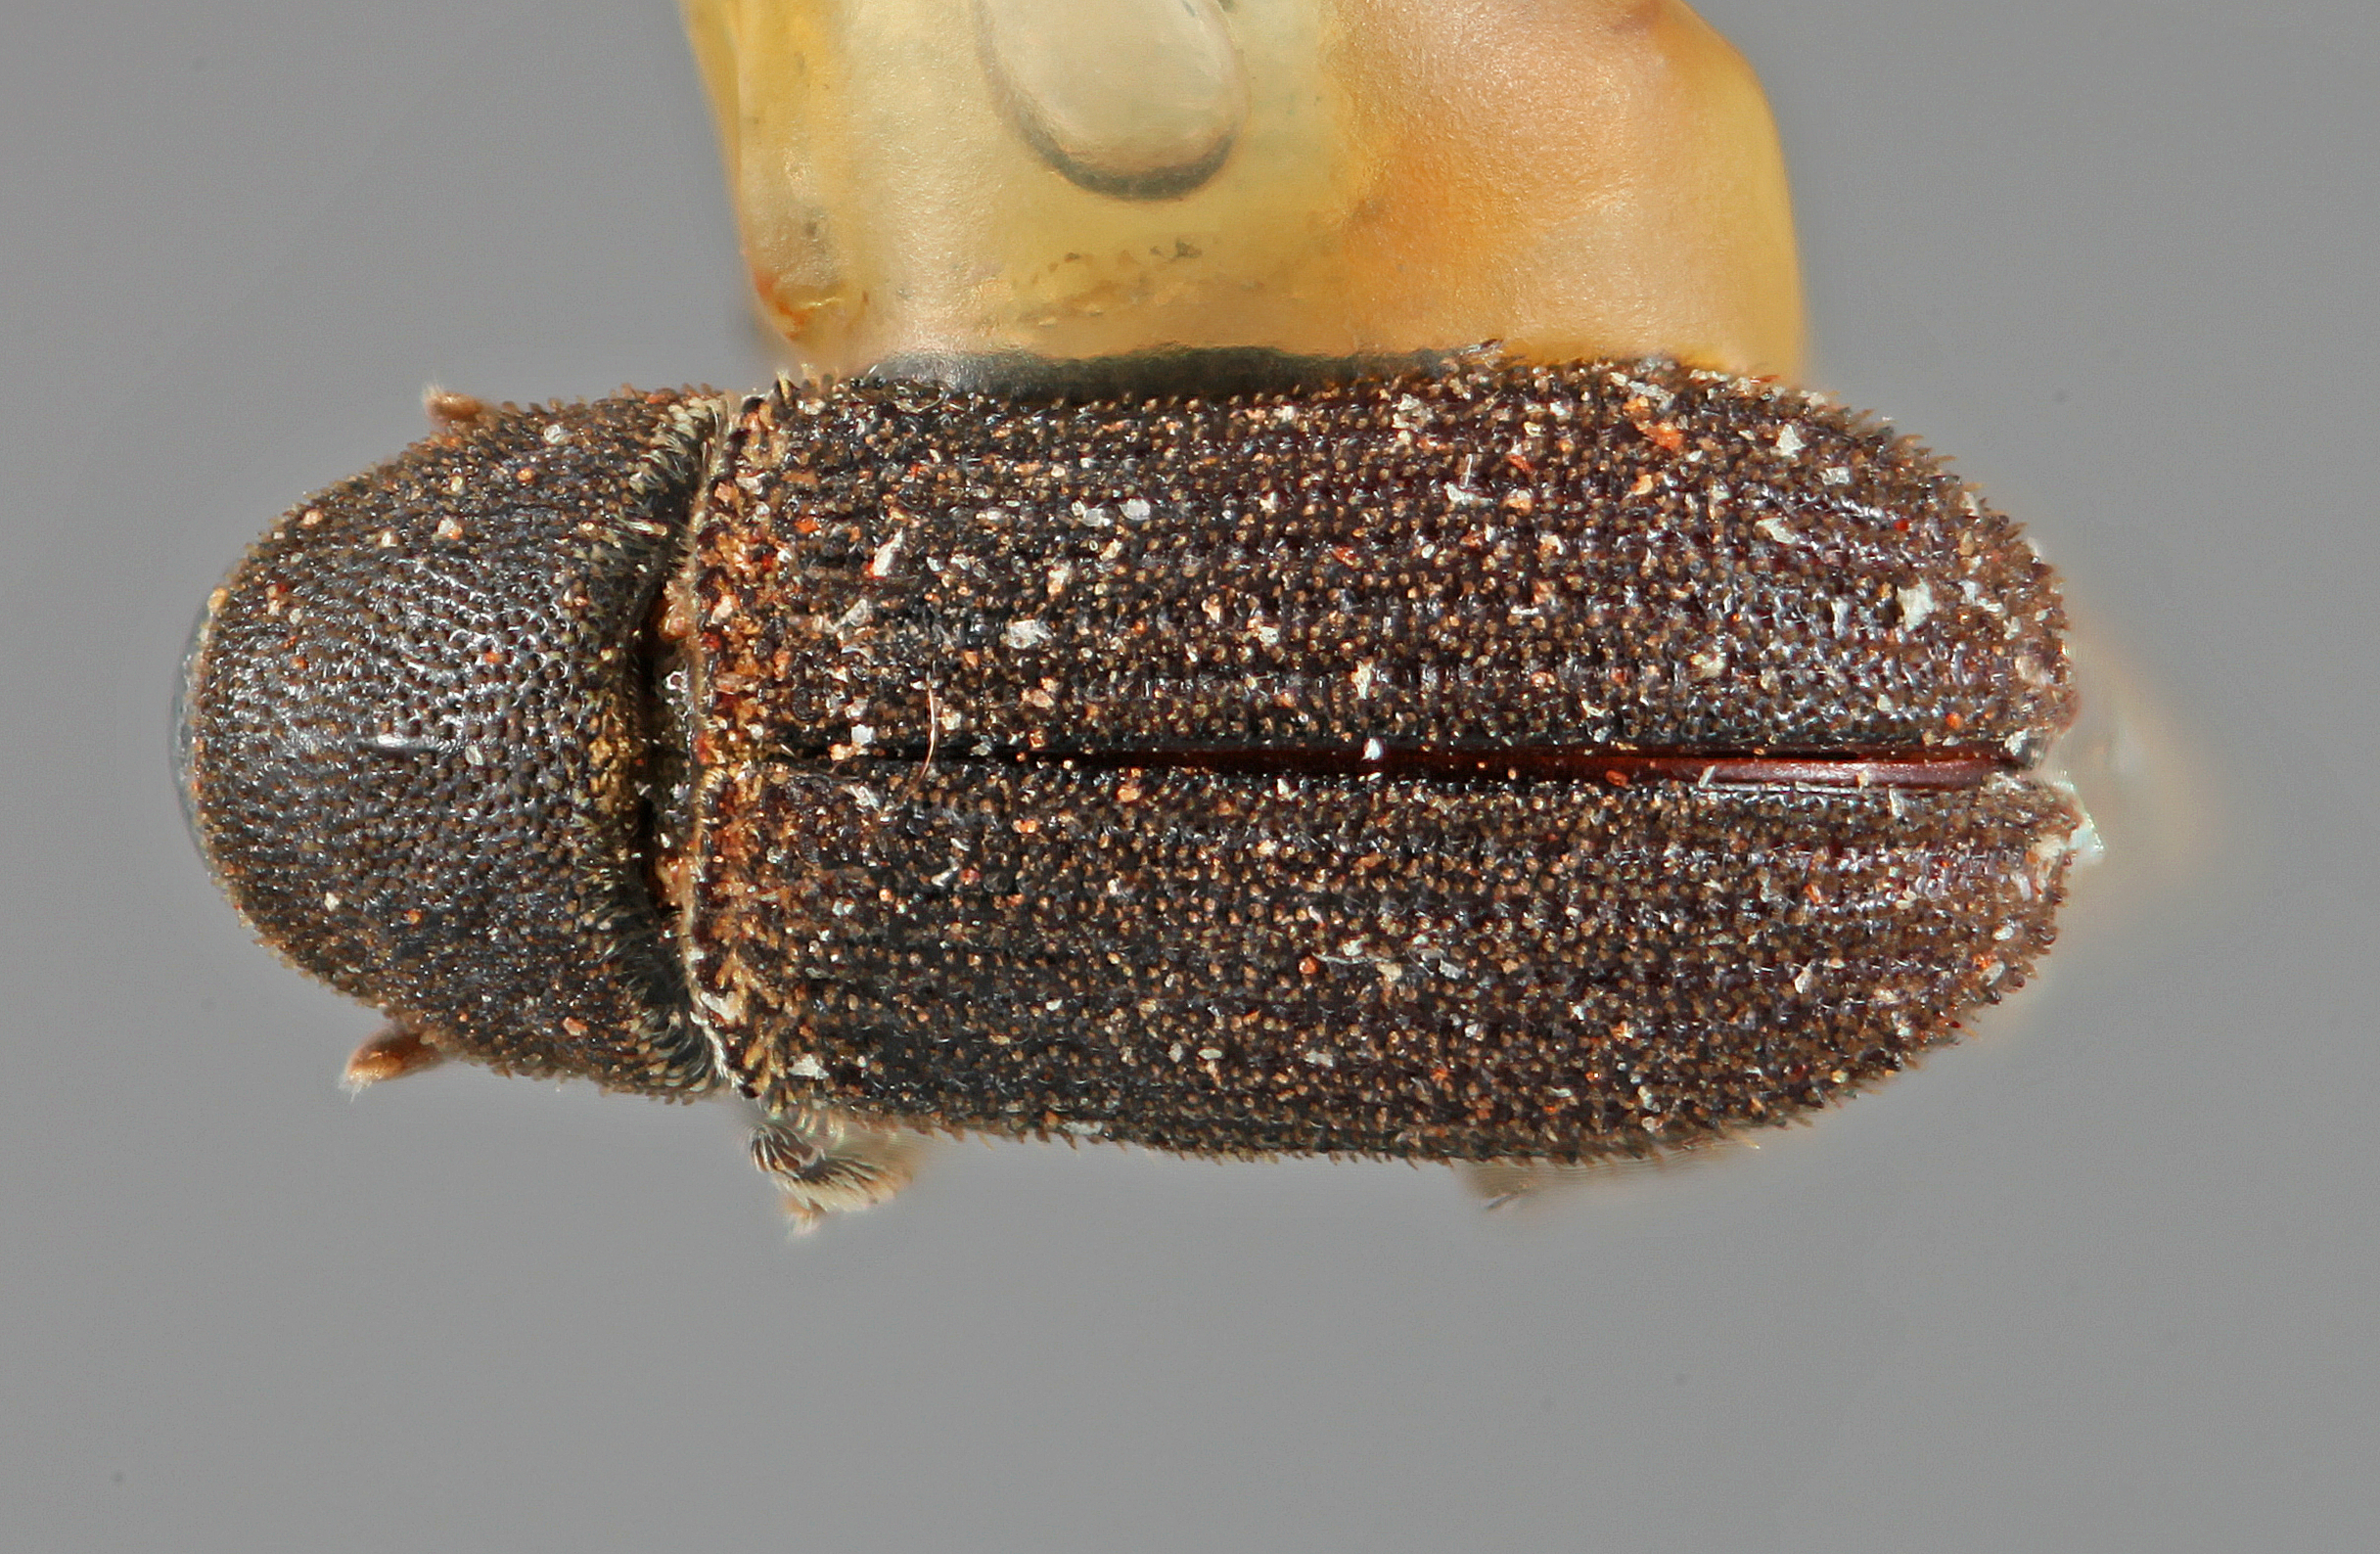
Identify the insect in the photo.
Carphoborus convexifrons
